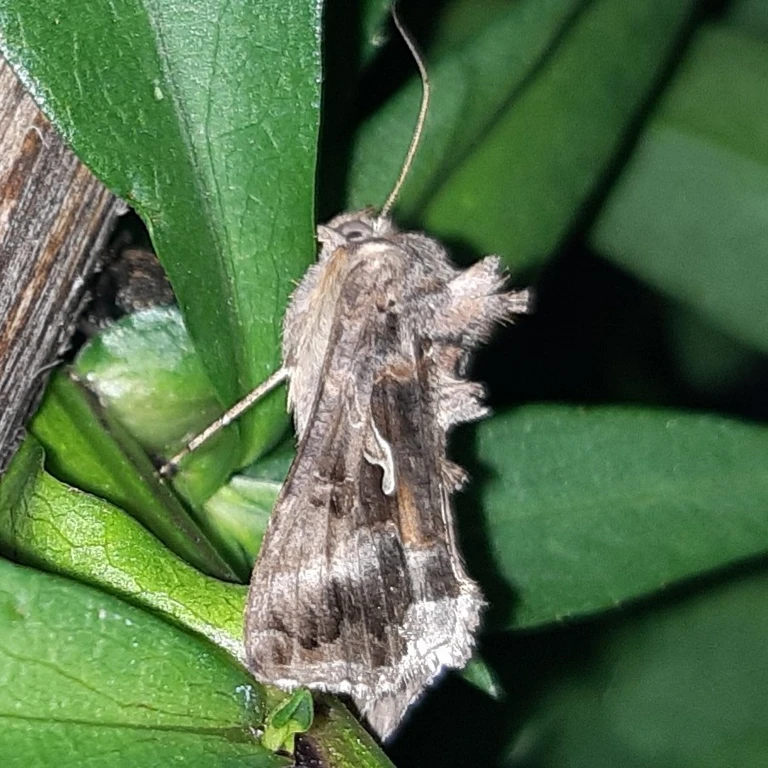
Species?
Autographa gamma
